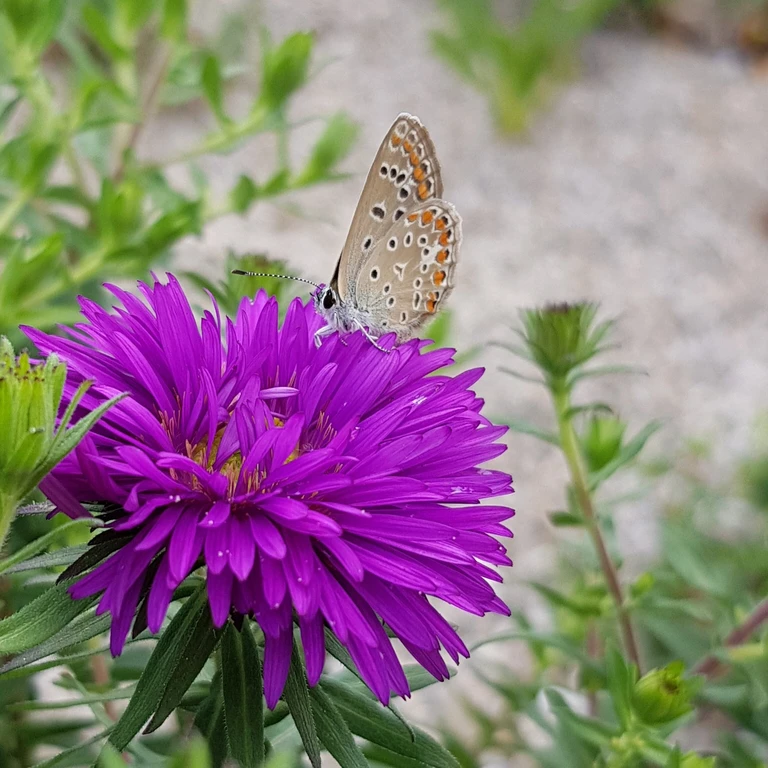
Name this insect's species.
Polyommatus icarus
